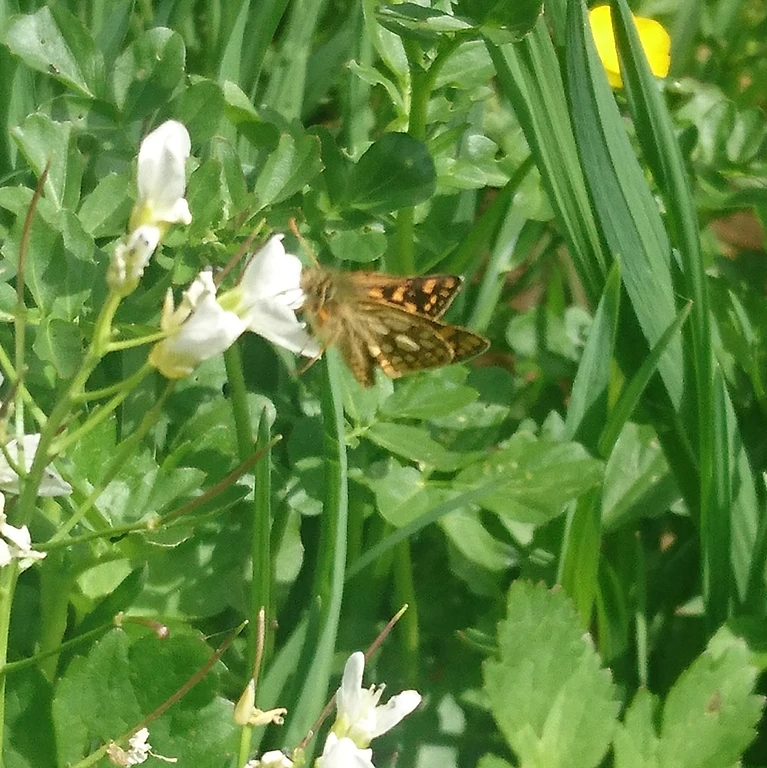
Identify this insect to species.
Carterocephalus palaemon
